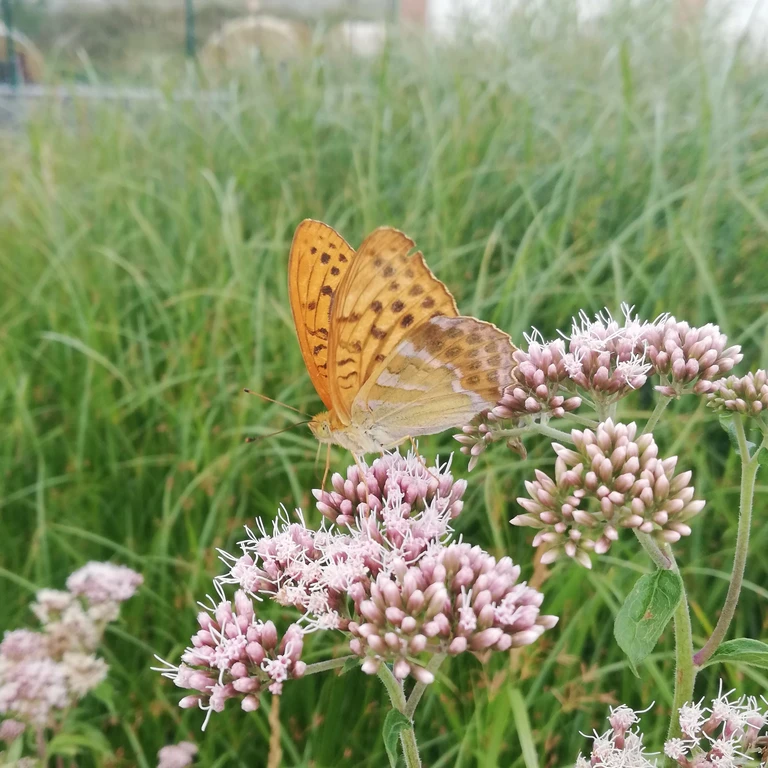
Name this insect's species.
Argynnis paphia
